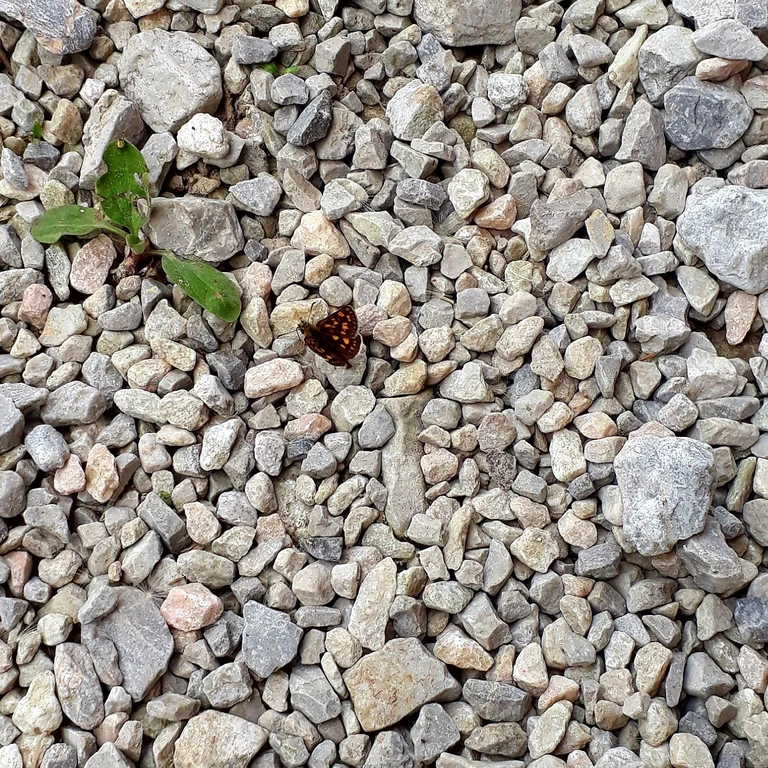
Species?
Carterocephalus palaemon
